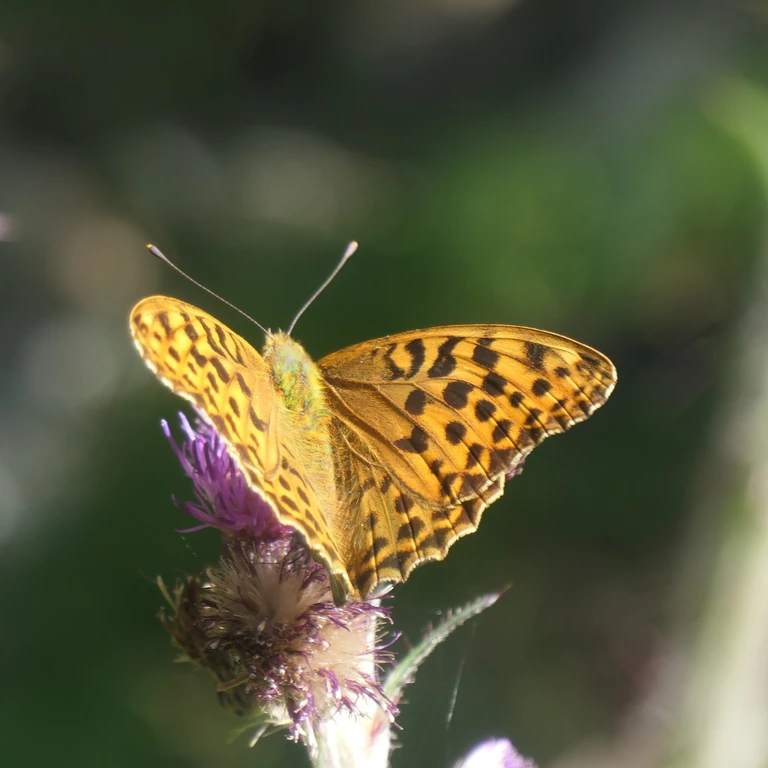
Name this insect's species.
Argynnis paphia
